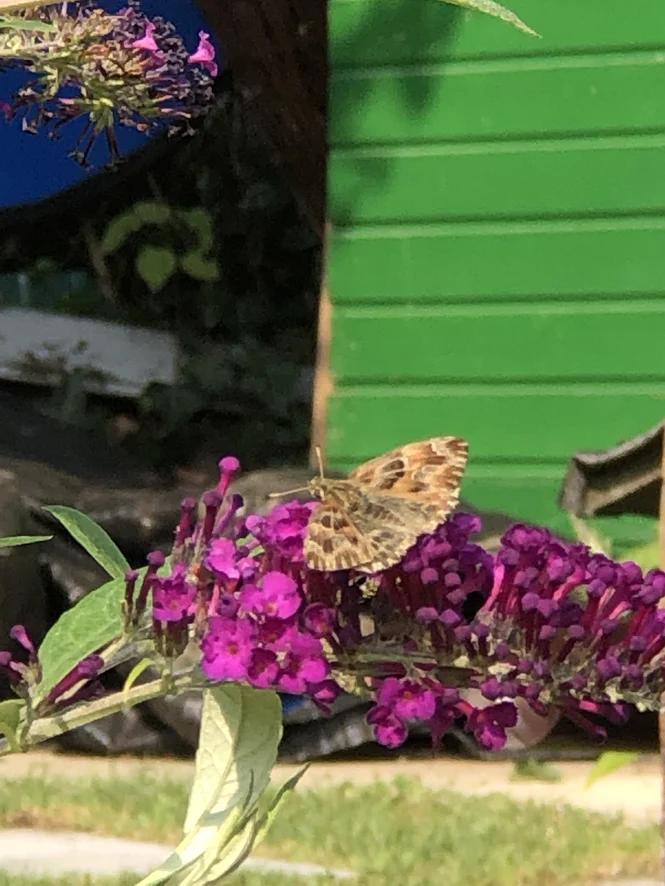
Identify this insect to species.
Carcharodus alceae
